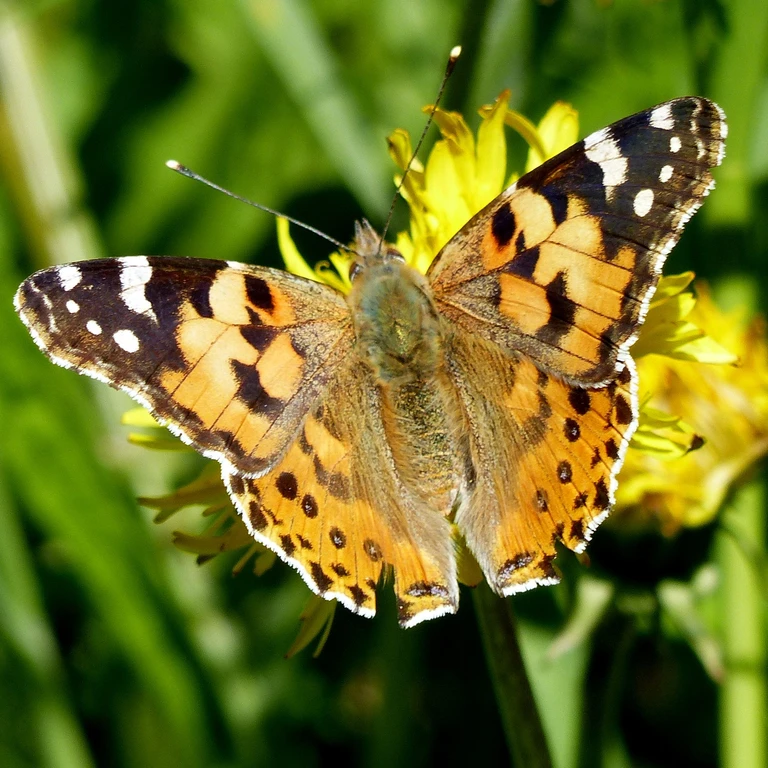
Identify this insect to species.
Vanessa cardui
